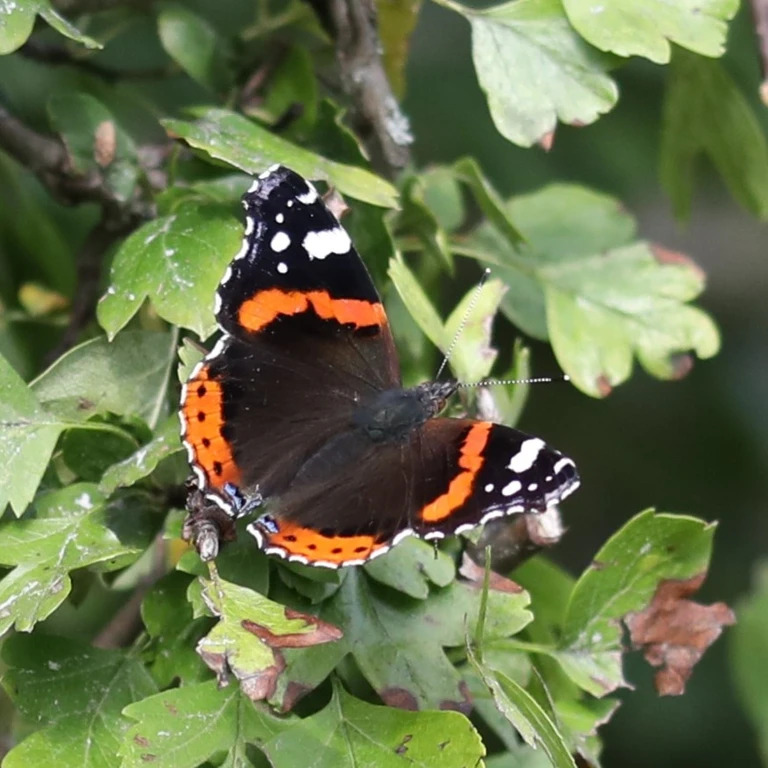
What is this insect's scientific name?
Vanessa atalanta
